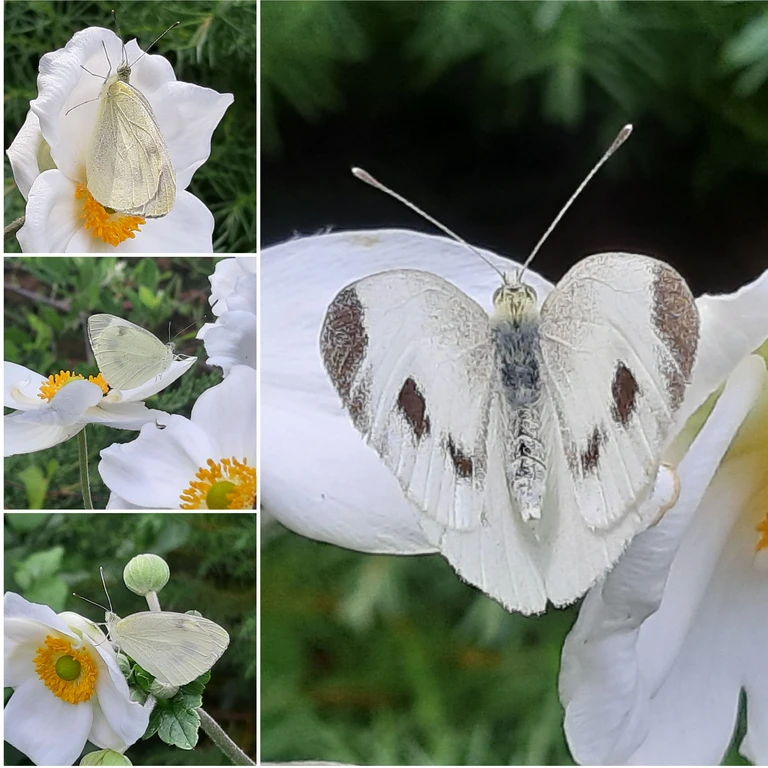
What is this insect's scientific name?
Pieris mannii
